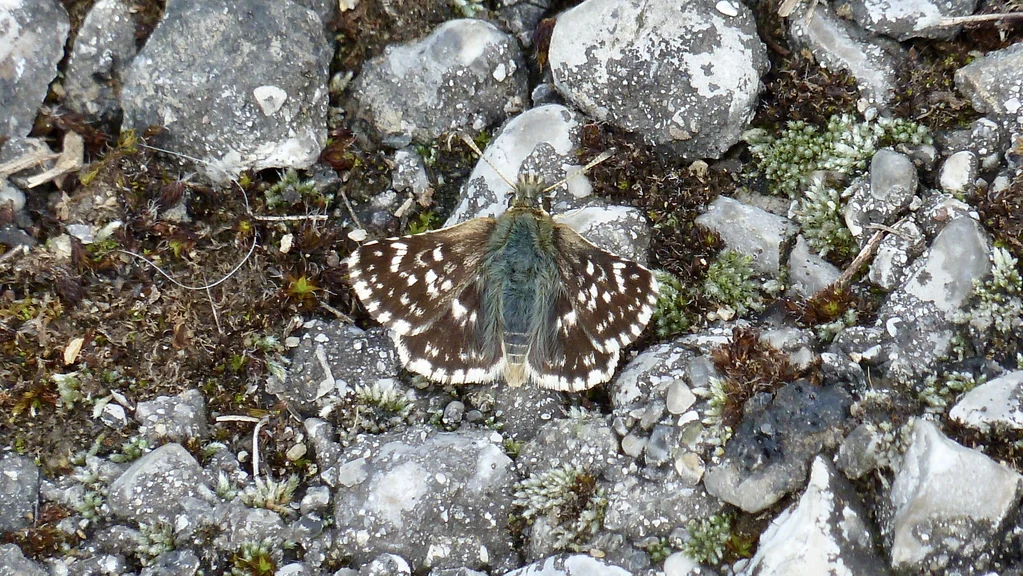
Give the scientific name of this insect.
Spialia sertorius
